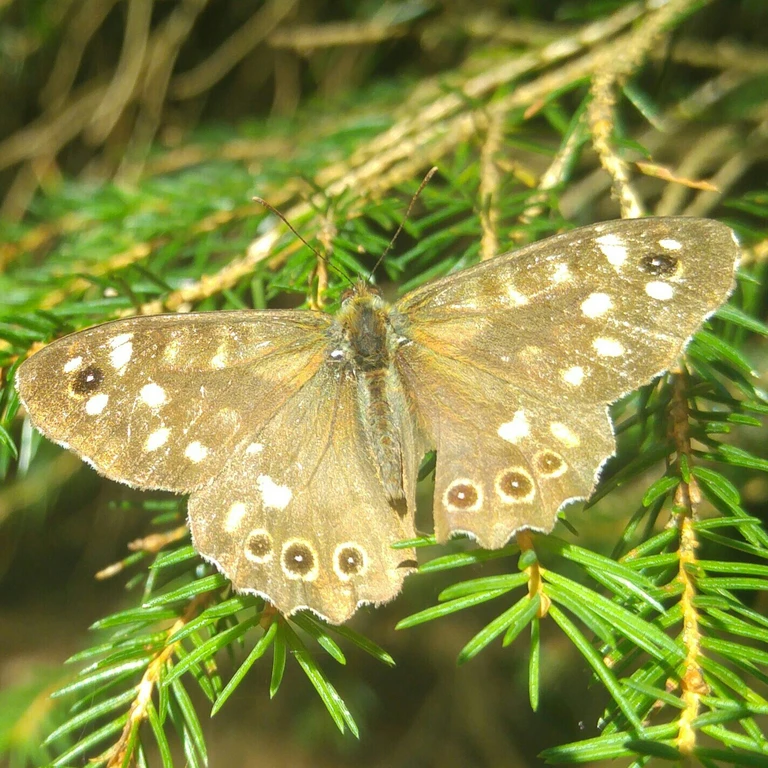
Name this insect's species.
Pararge aegeria
